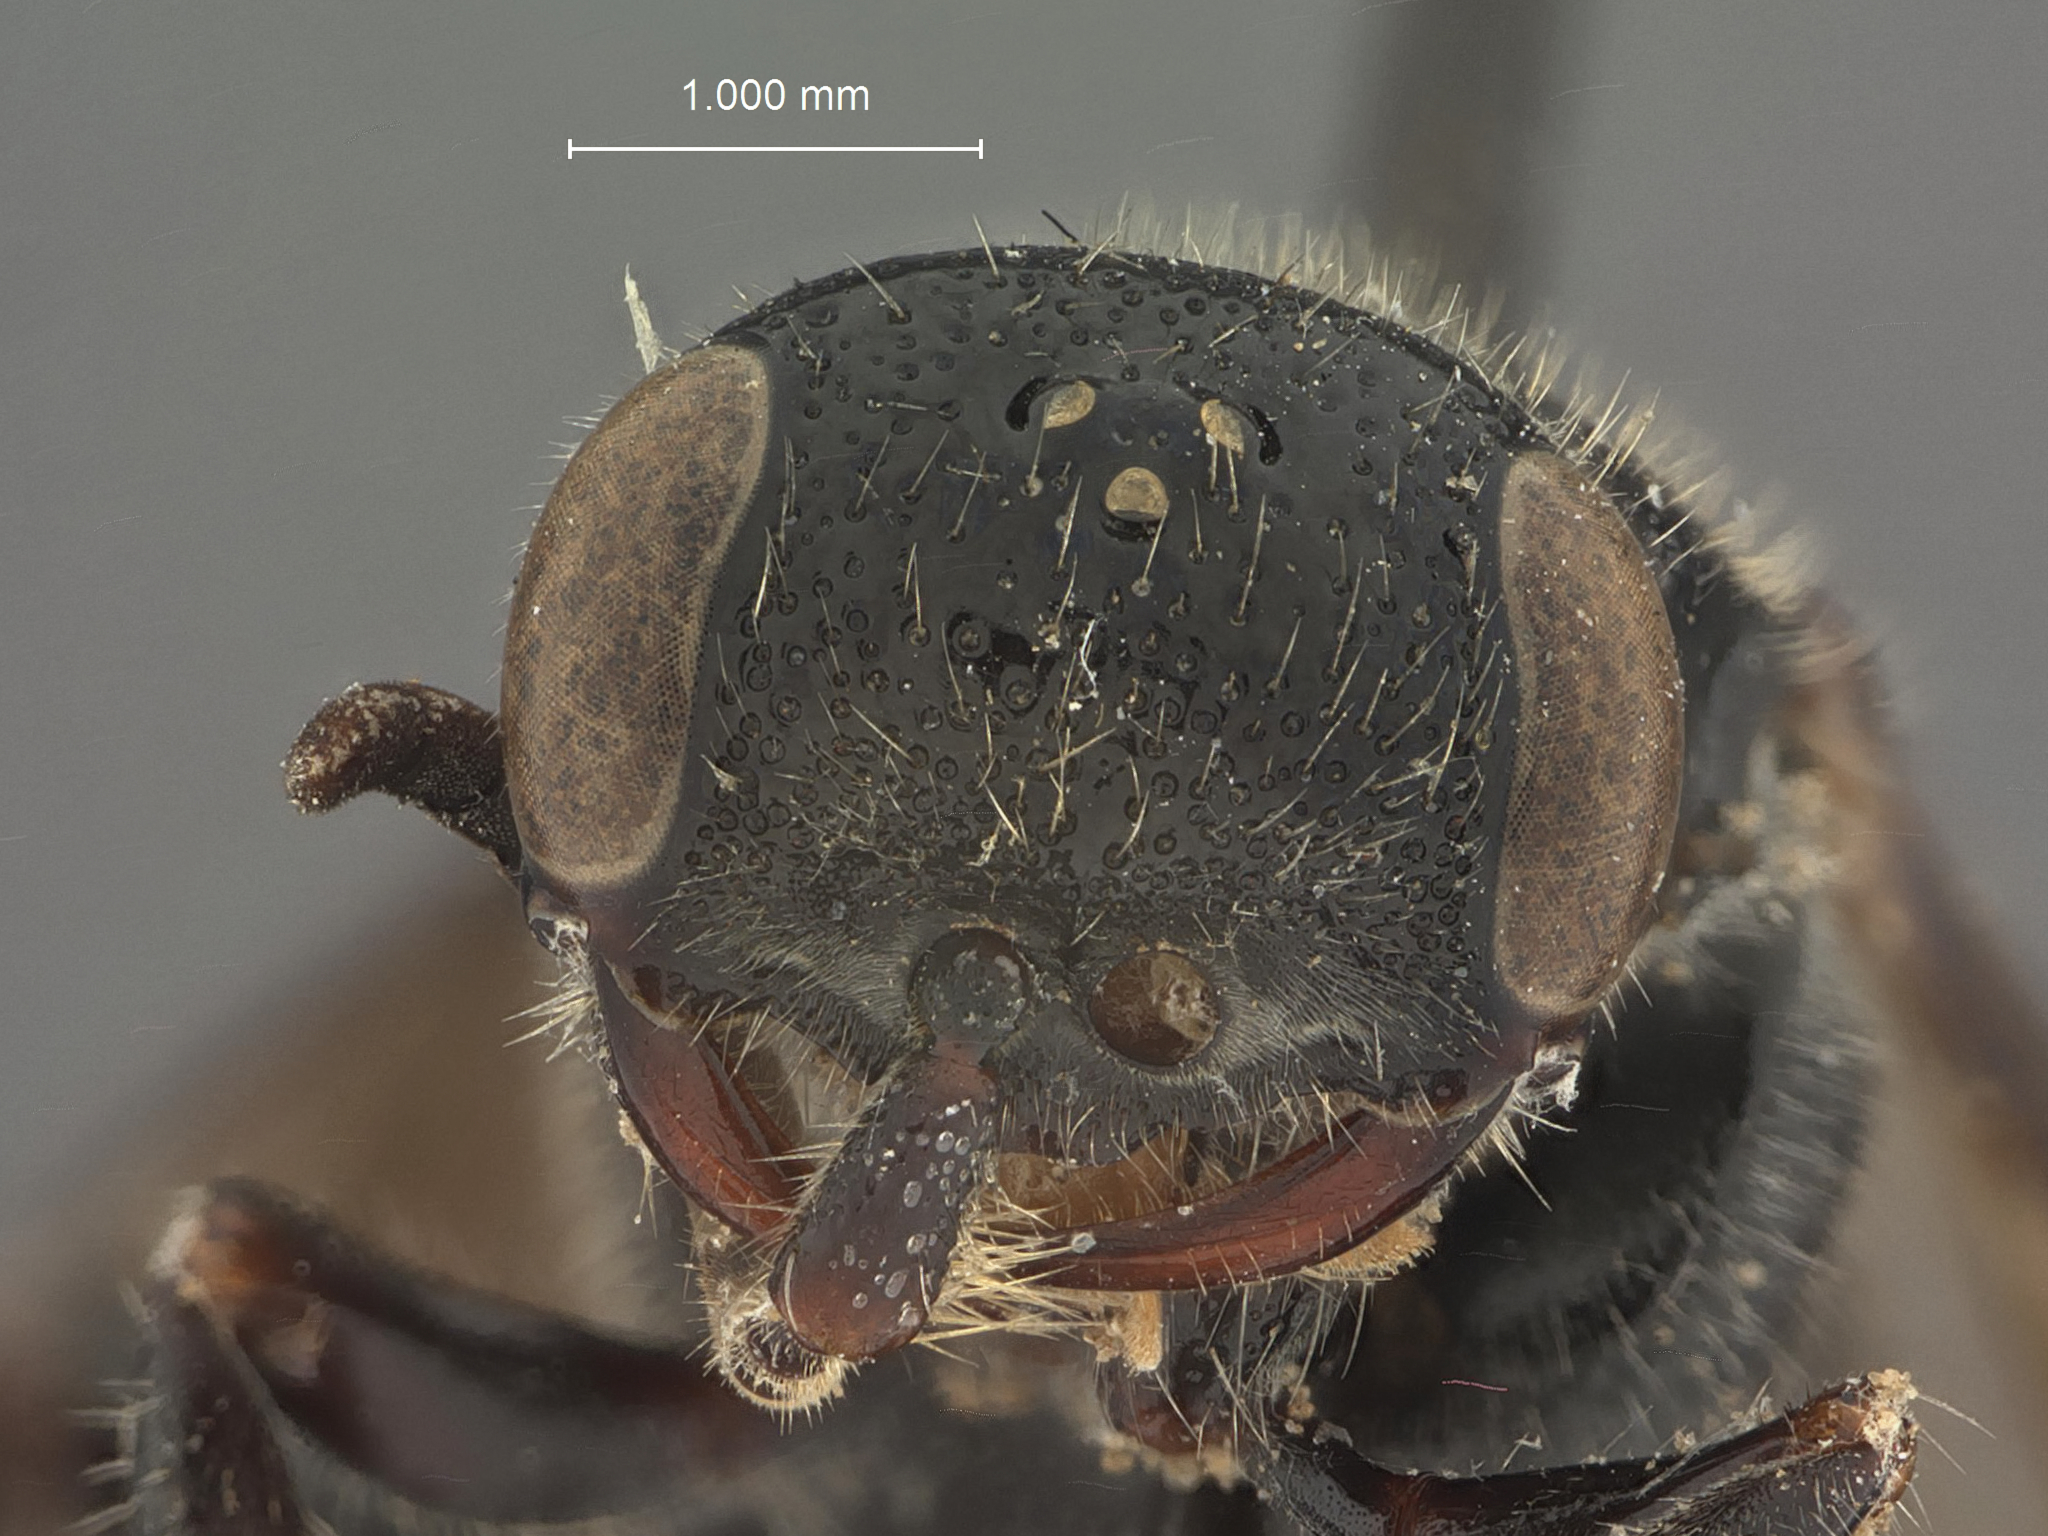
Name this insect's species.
Tiphia brevicarinata
